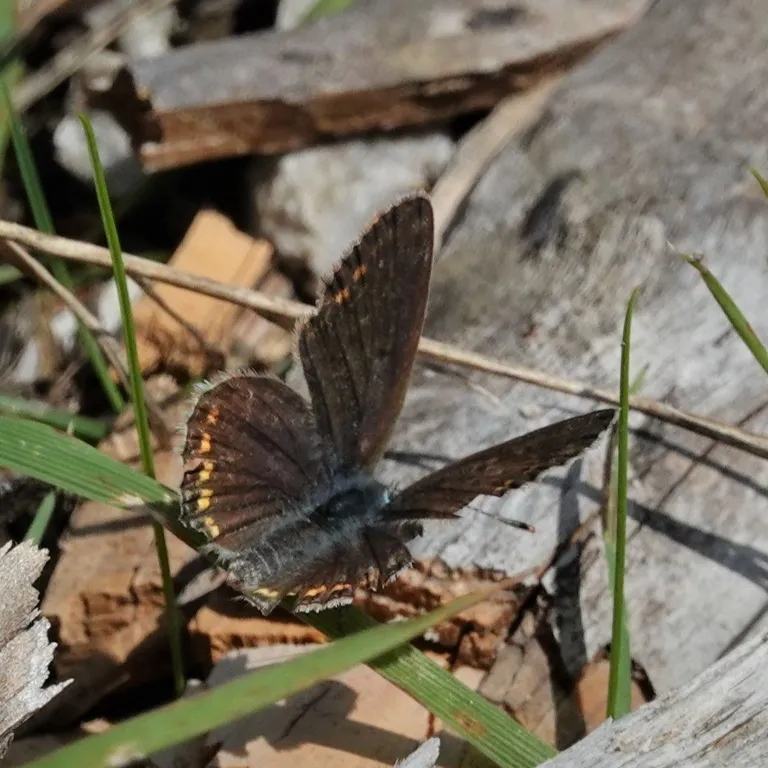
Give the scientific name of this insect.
Polyommatus icarus
